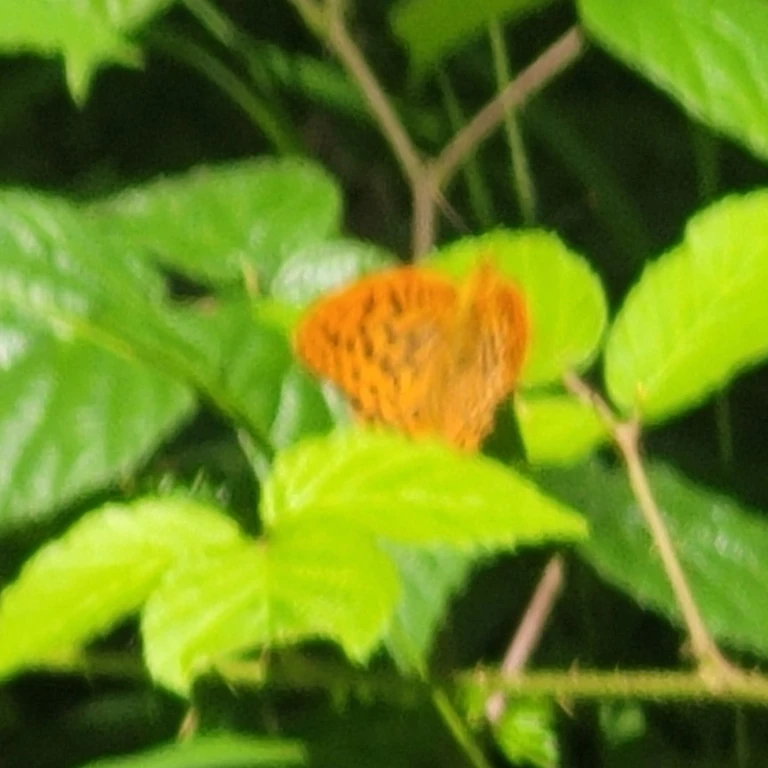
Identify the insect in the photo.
Argynnis paphia
